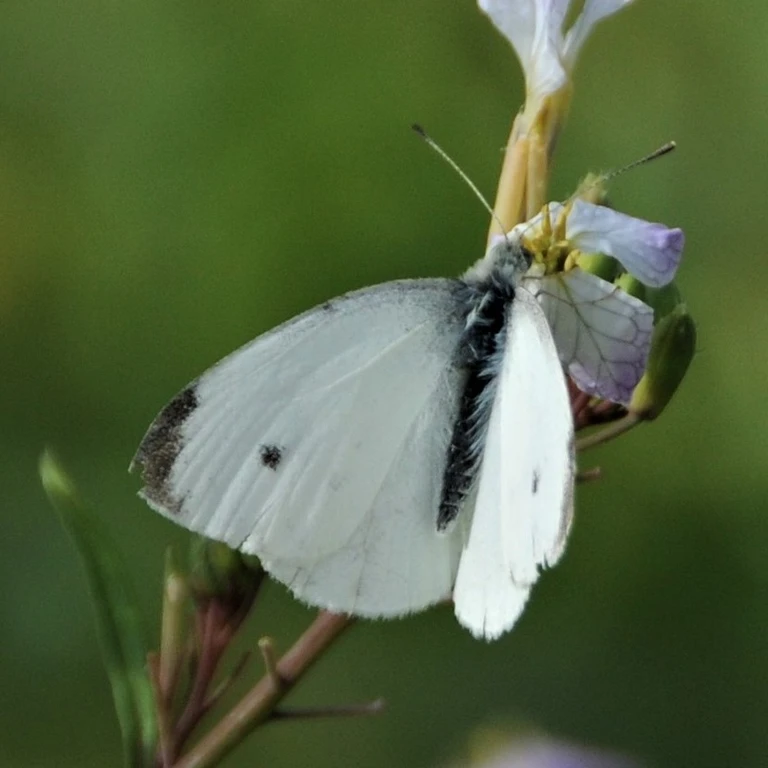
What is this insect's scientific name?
Pieris rapae
